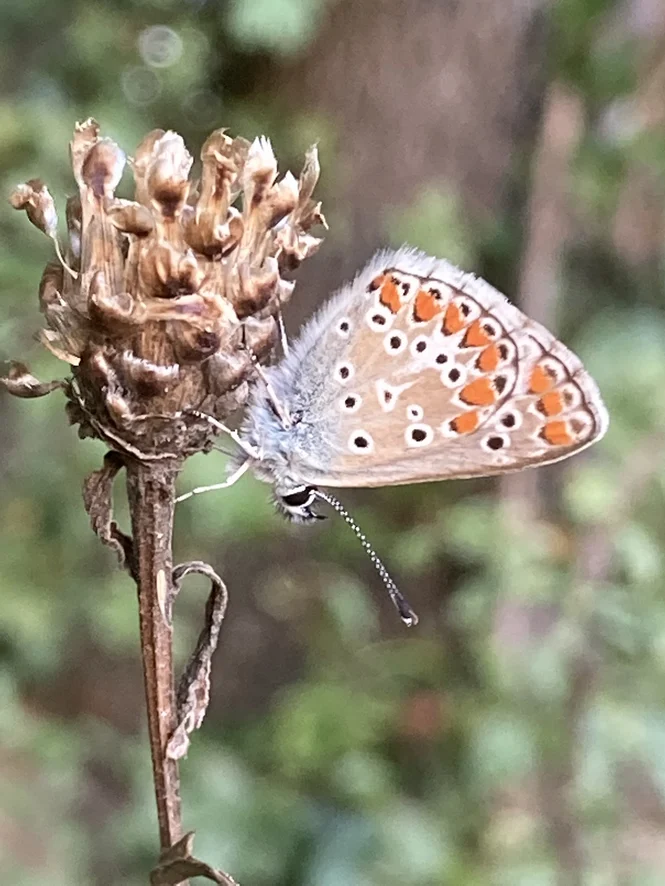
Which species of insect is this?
Aricia agestis/artaxerxes
